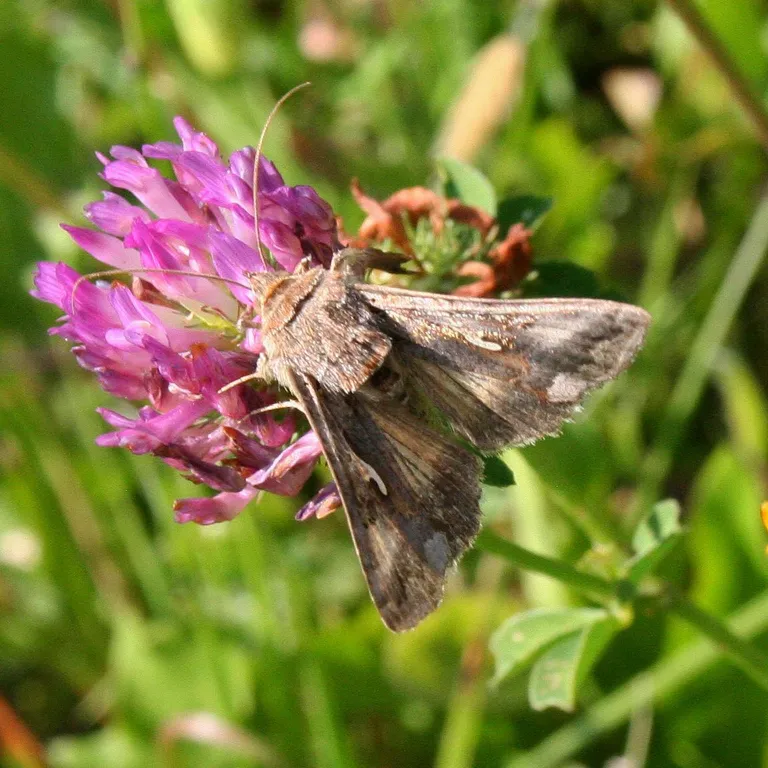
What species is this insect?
Autographa gamma
